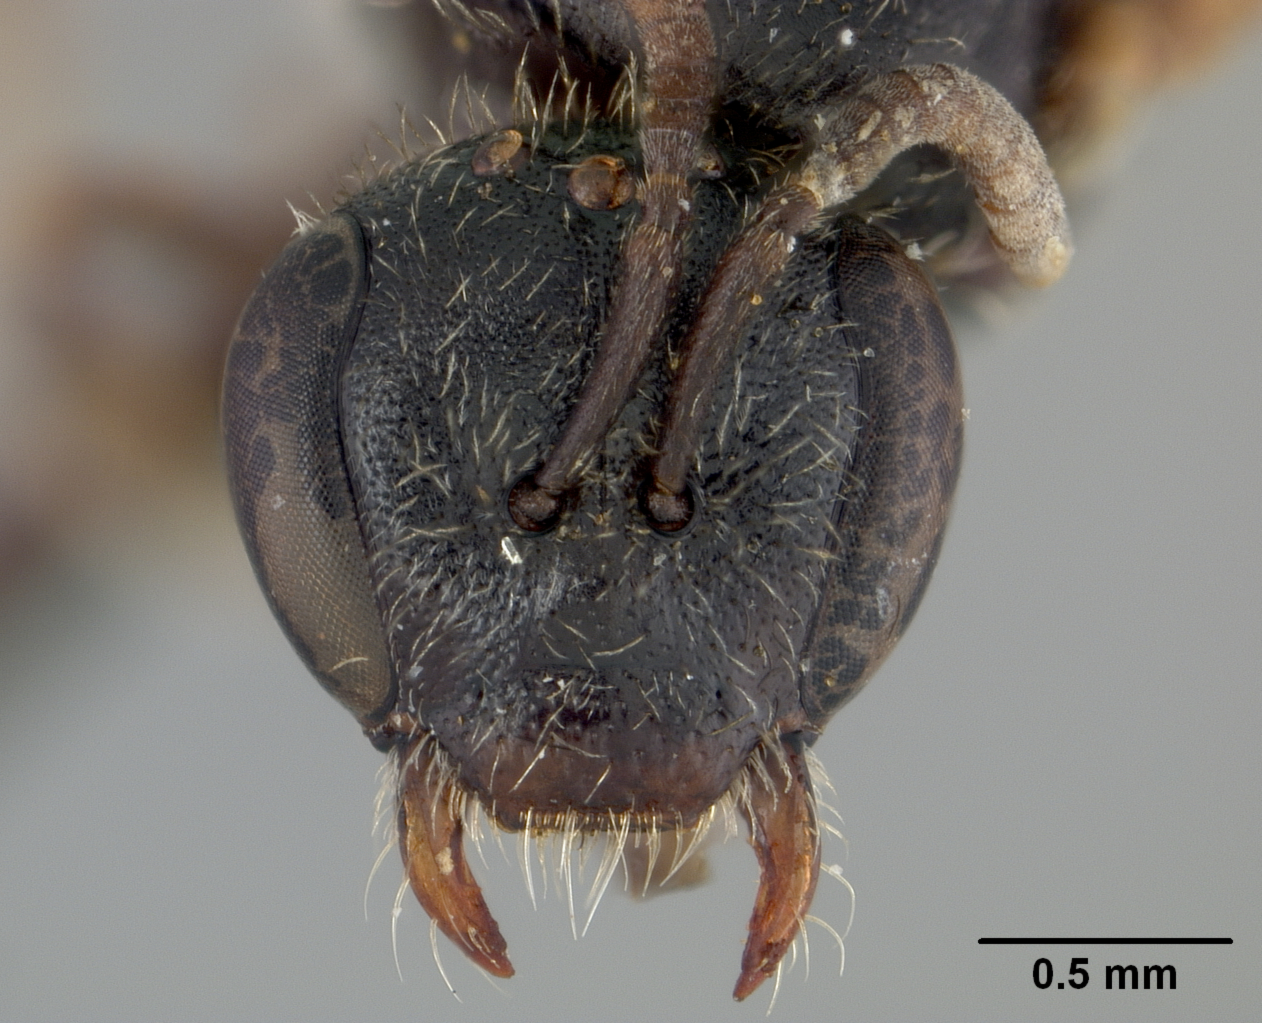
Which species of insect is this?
Halictus brachycephalus
